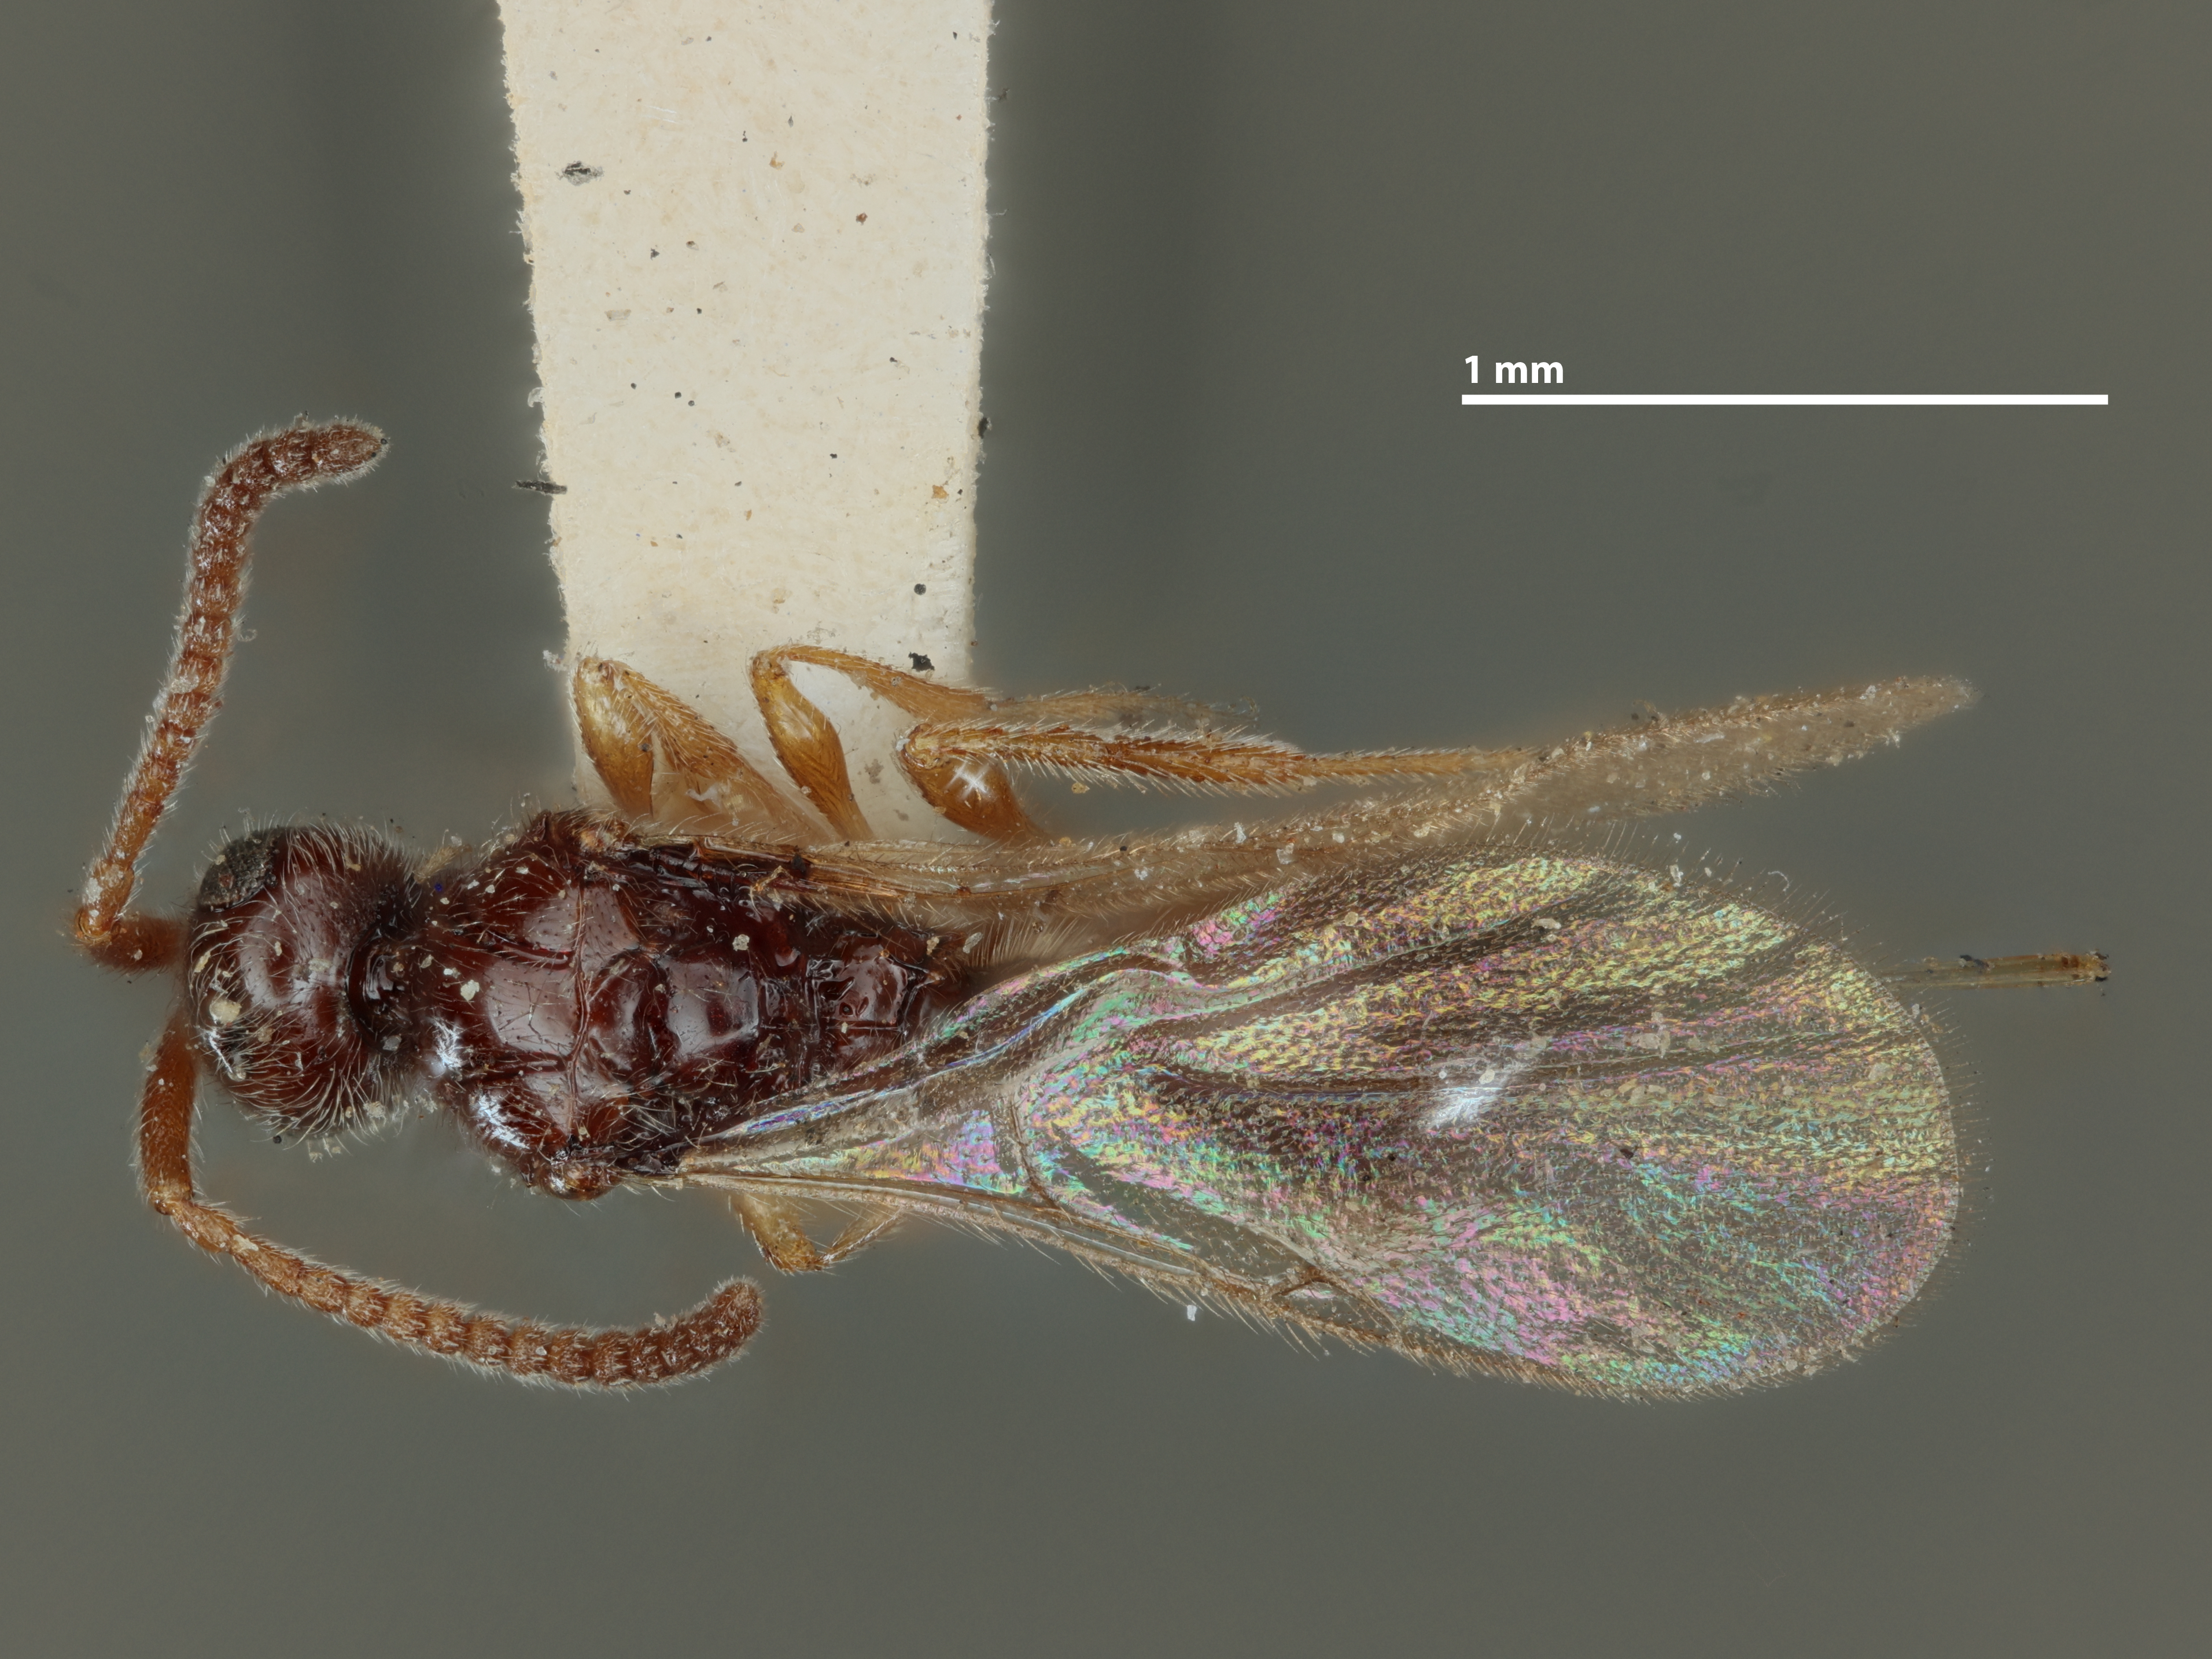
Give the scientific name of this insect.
Pantoclis californica
